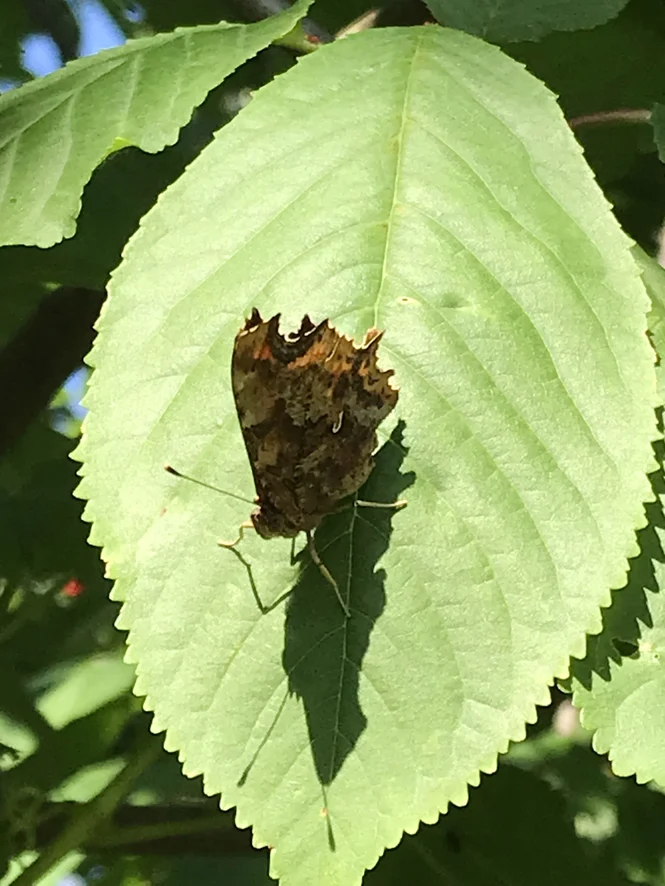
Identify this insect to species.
Polygonia c-album
